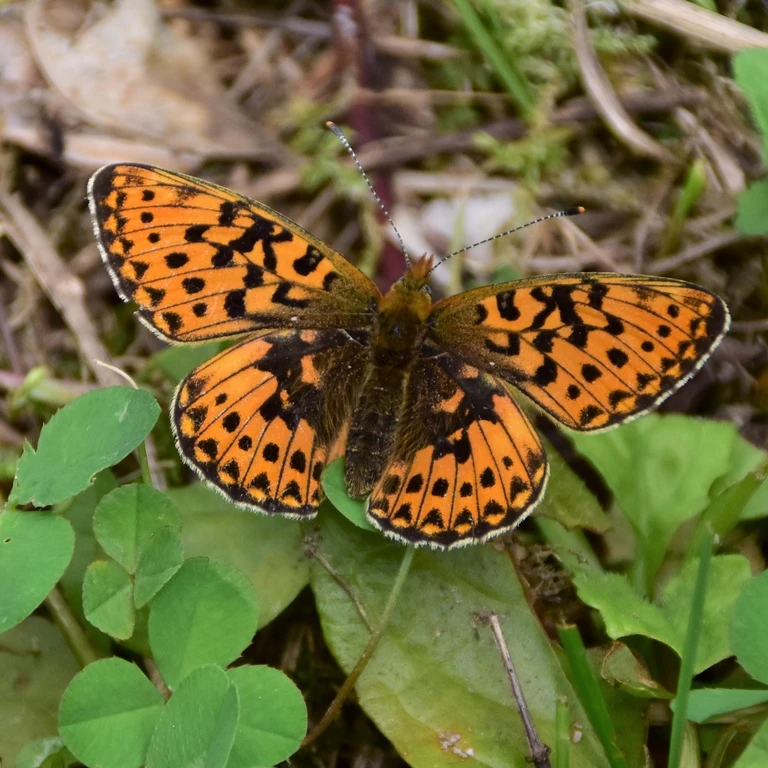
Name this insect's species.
Boloria euphrosyne (also Clossiana euphrosyne)
